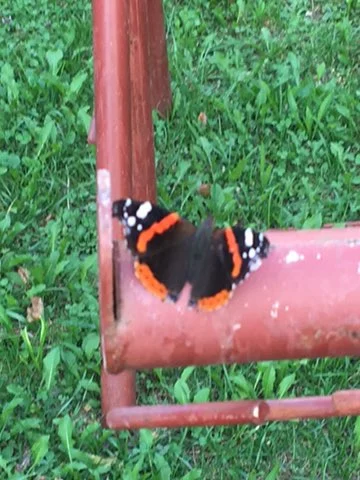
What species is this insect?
Vanessa atalanta
